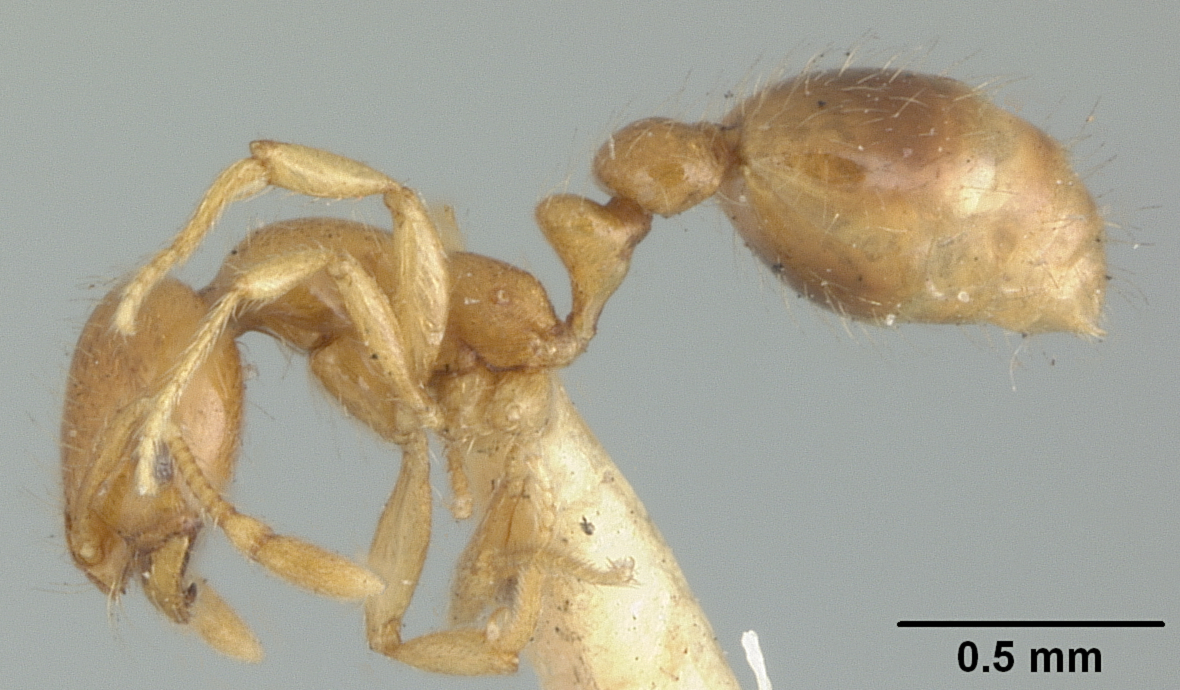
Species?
Solenopsis globularia
